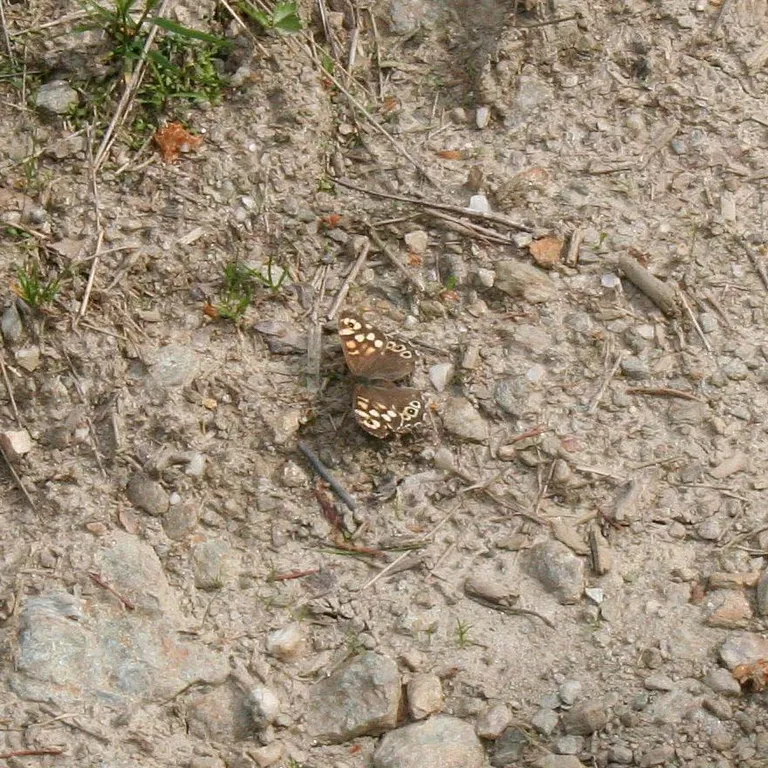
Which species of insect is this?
Pararge aegeria
